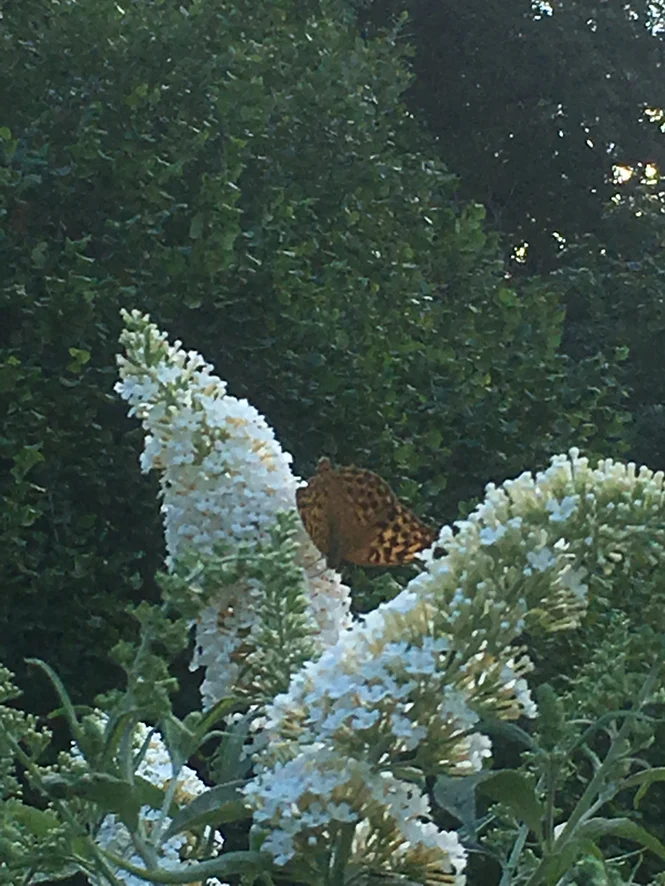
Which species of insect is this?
Argynnis paphia
